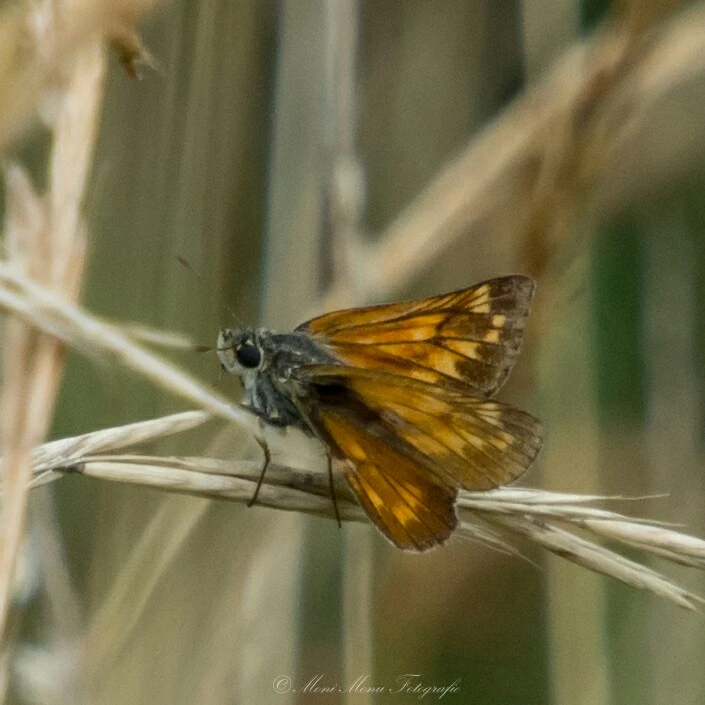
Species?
Ochlodes sylvanus (also Ochlodes venata)
